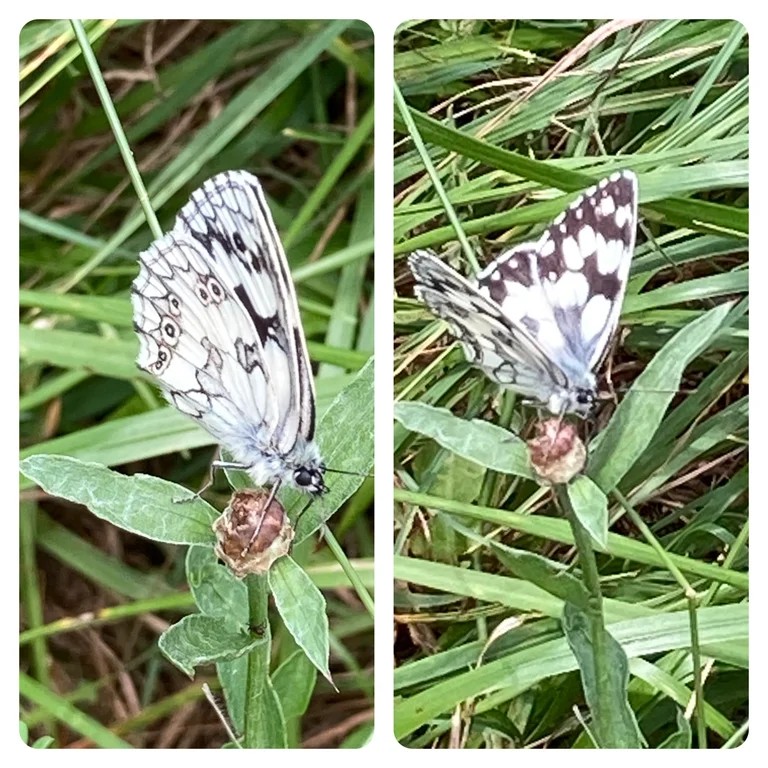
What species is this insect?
Melanargia galathea
